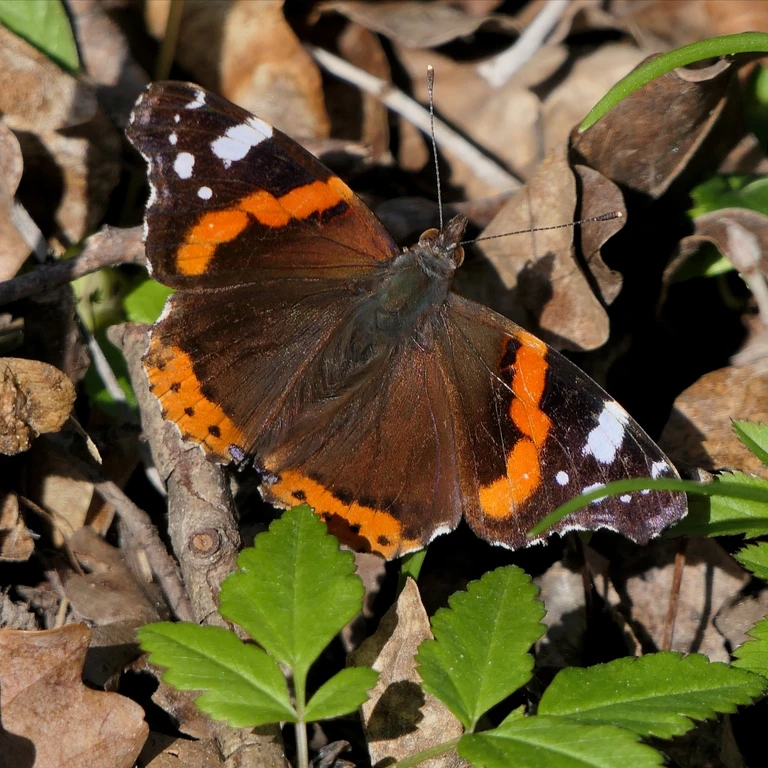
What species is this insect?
Vanessa atalanta
